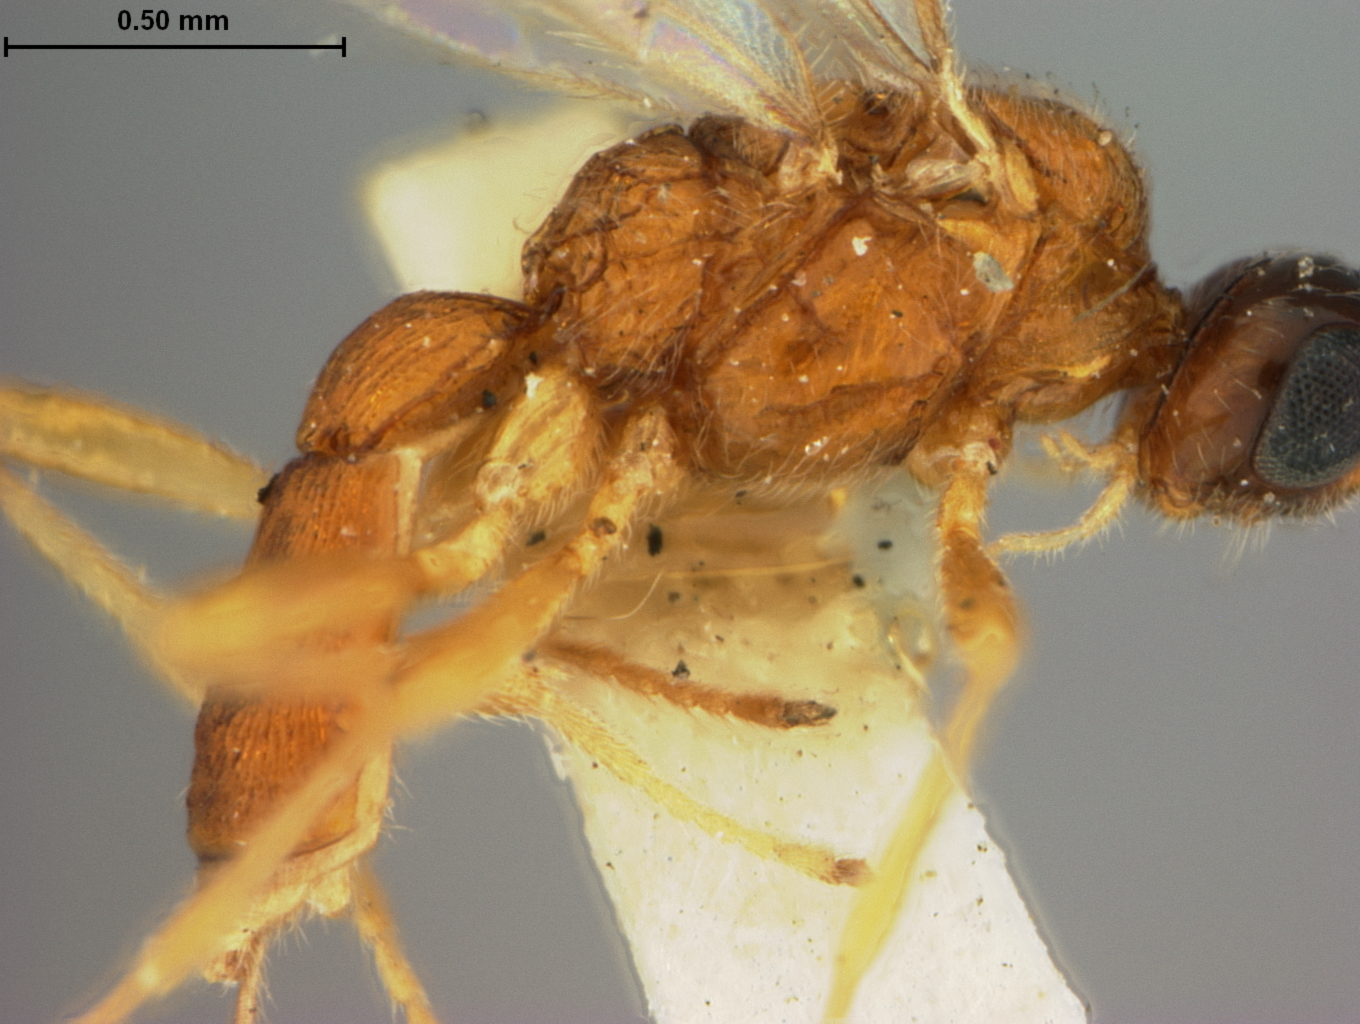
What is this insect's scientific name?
Rhyssalus atriceps
